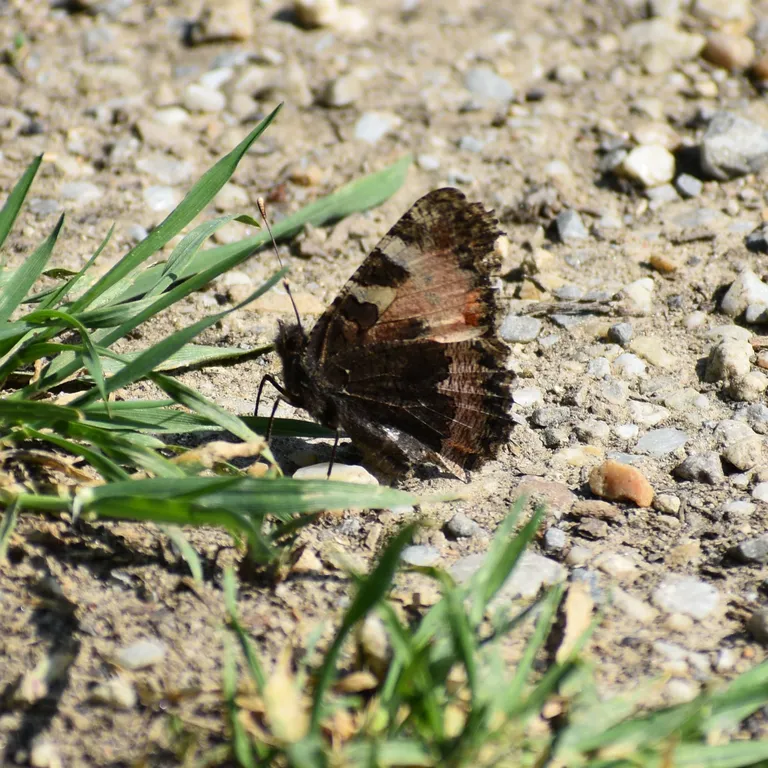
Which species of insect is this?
Aglais urticae
